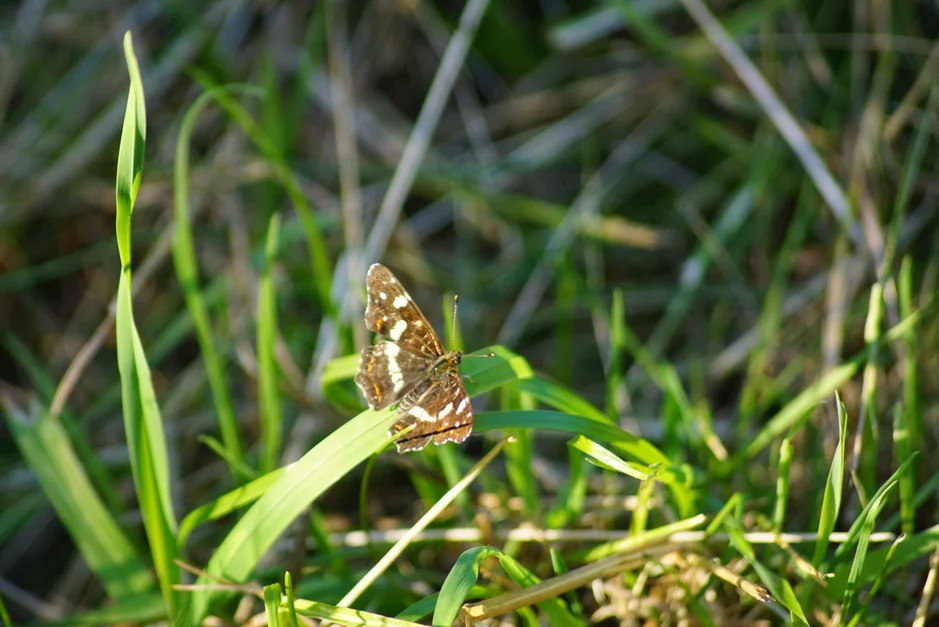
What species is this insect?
Araschnia levana
